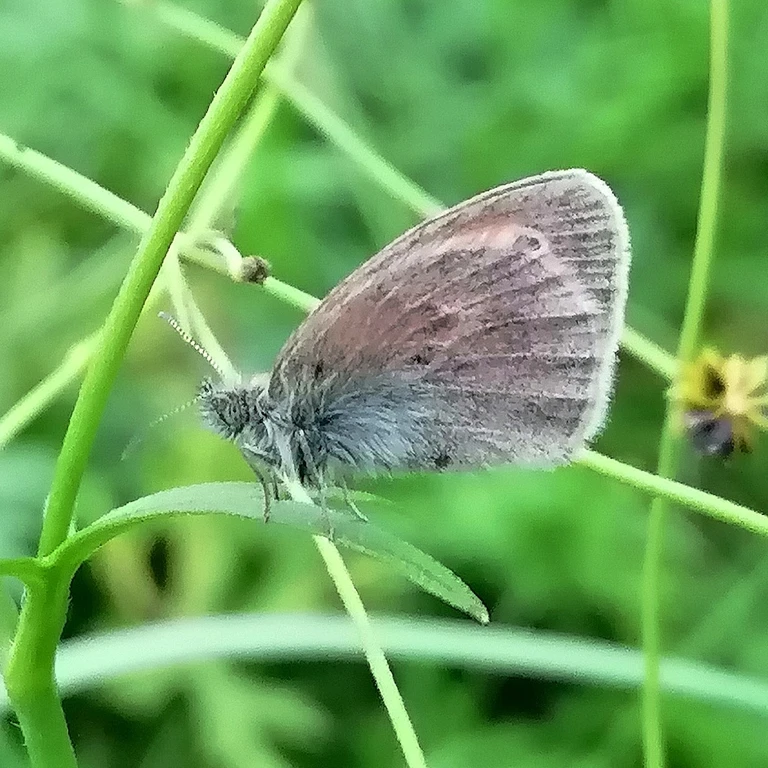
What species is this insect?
Coenonympha pamphilus
